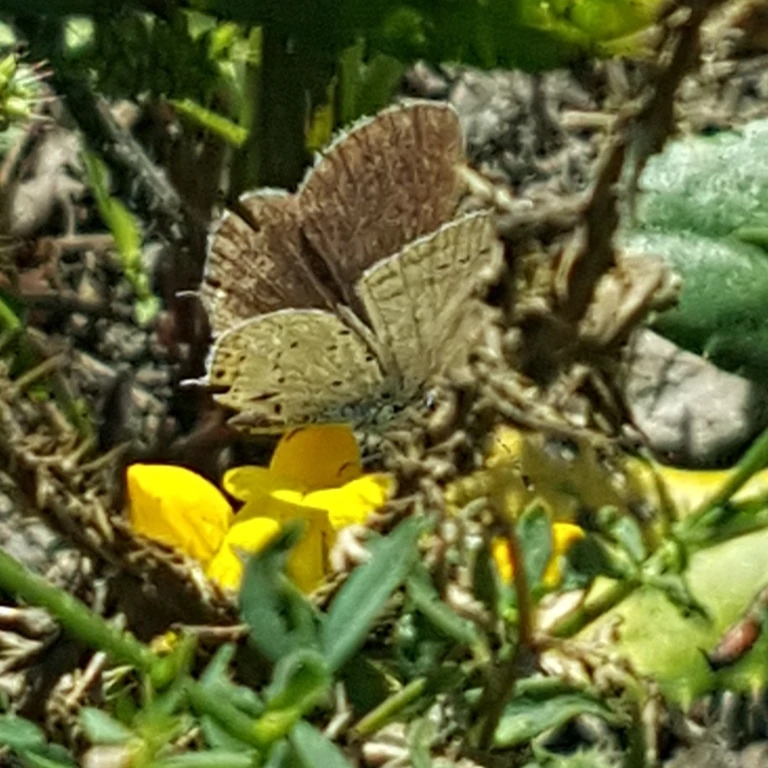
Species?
Cupido argiades (also Elkalyce argiades)
